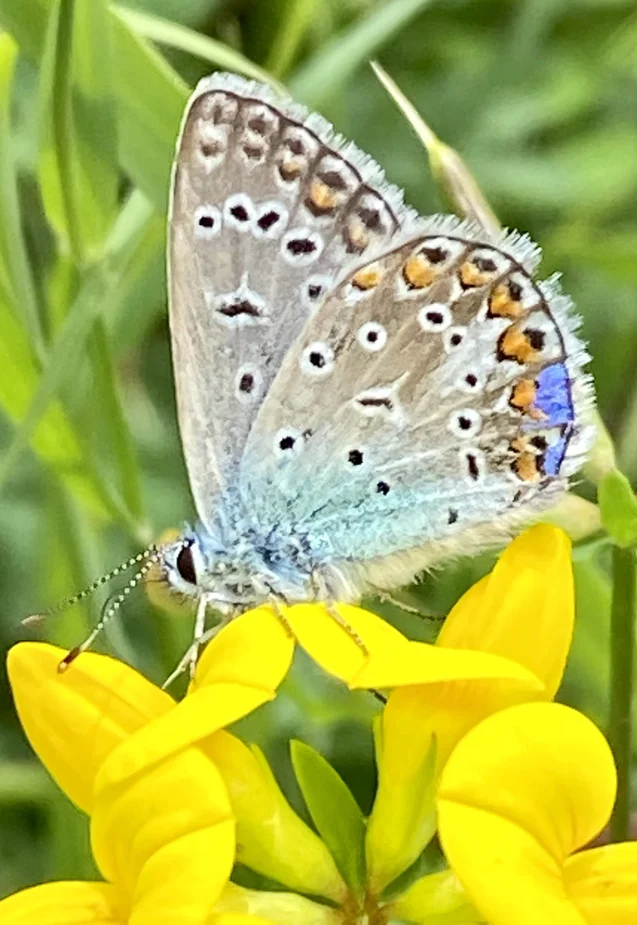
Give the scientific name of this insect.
Polyommatus icarus
